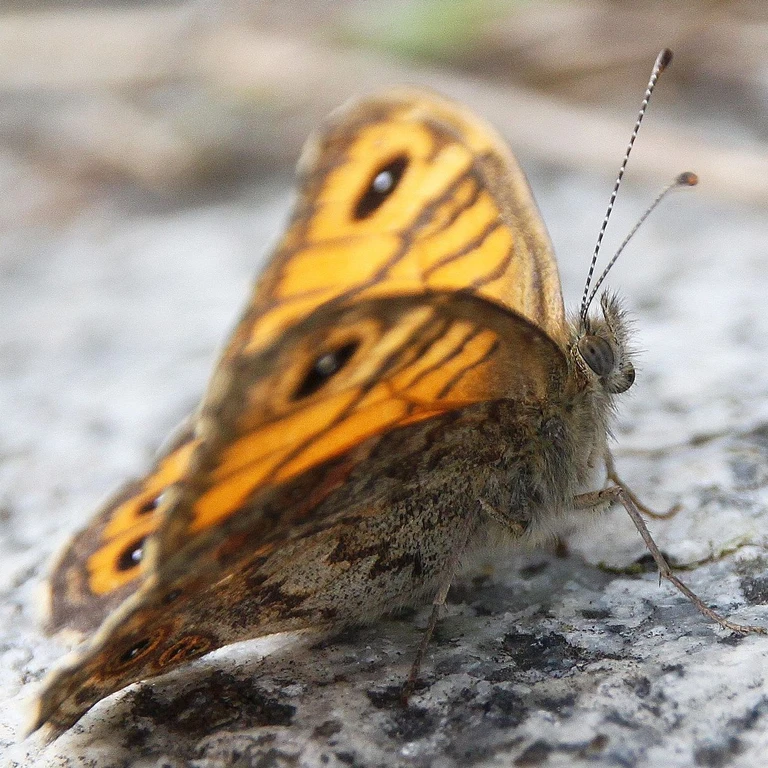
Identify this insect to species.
Lasiommata megera (also Pararge megera)
